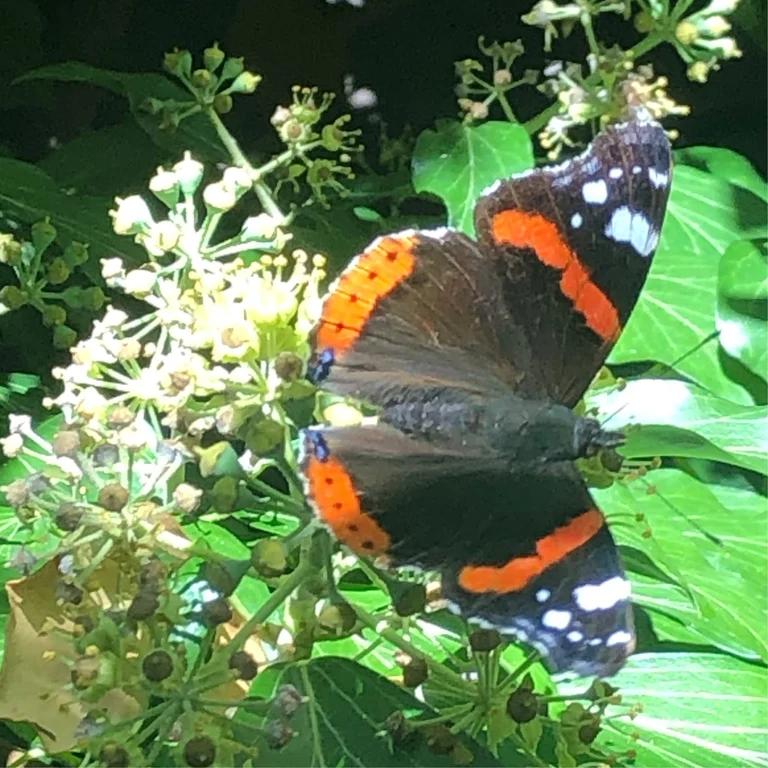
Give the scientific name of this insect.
Vanessa atalanta
